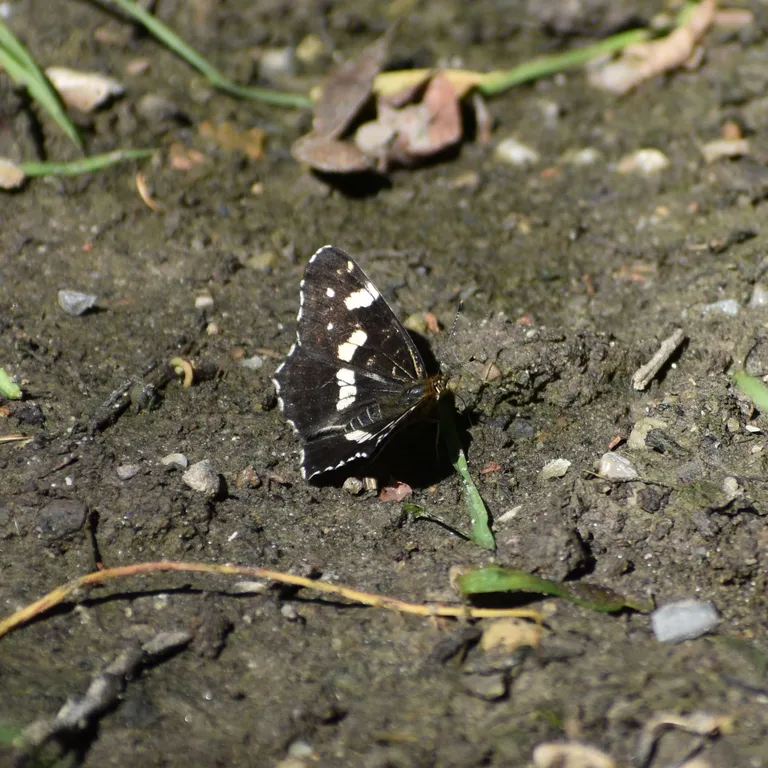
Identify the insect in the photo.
Araschnia levana
